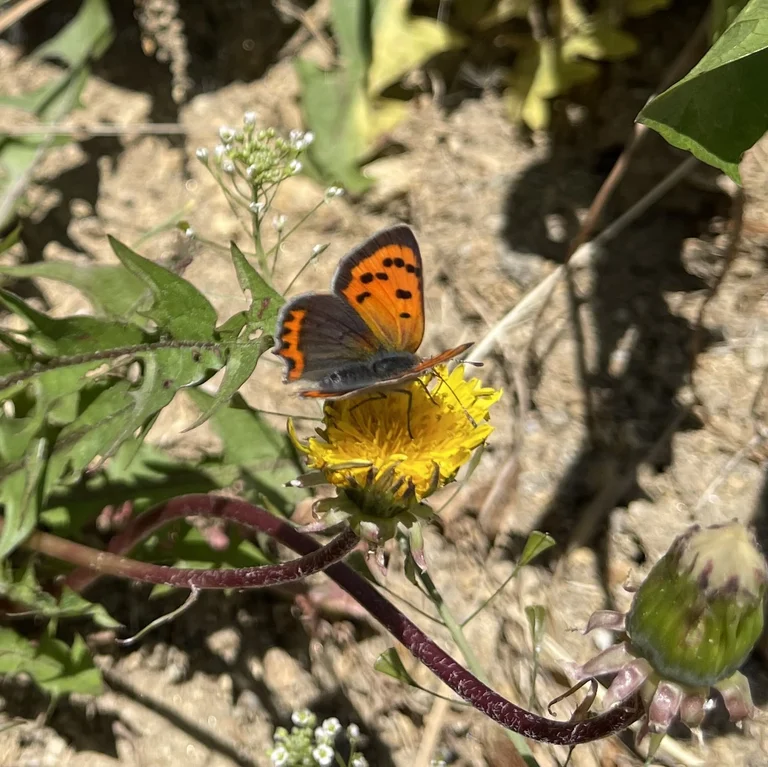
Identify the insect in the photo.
Lycaena phlaeas
